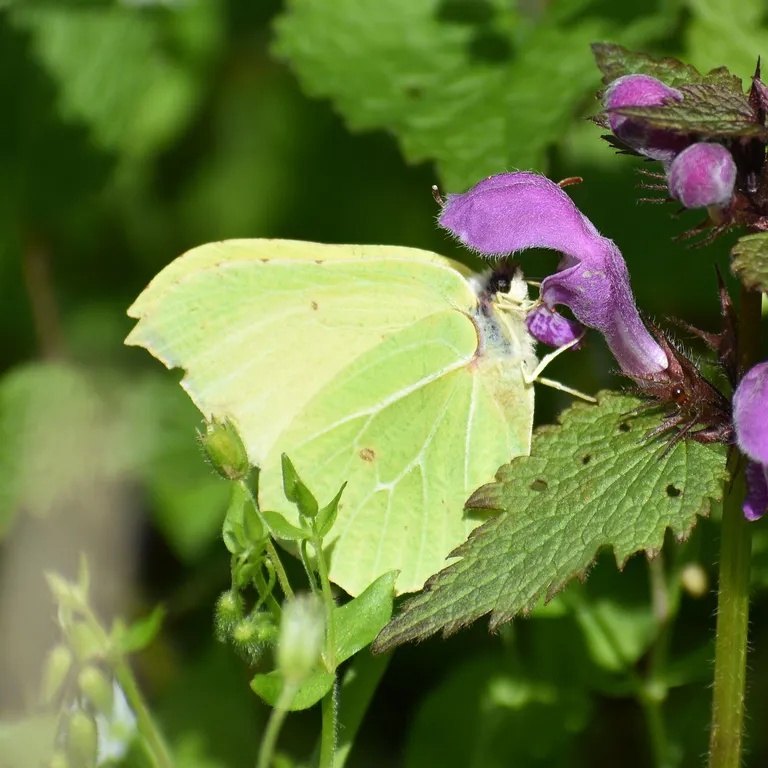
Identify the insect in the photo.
Gonepteryx rhamni
